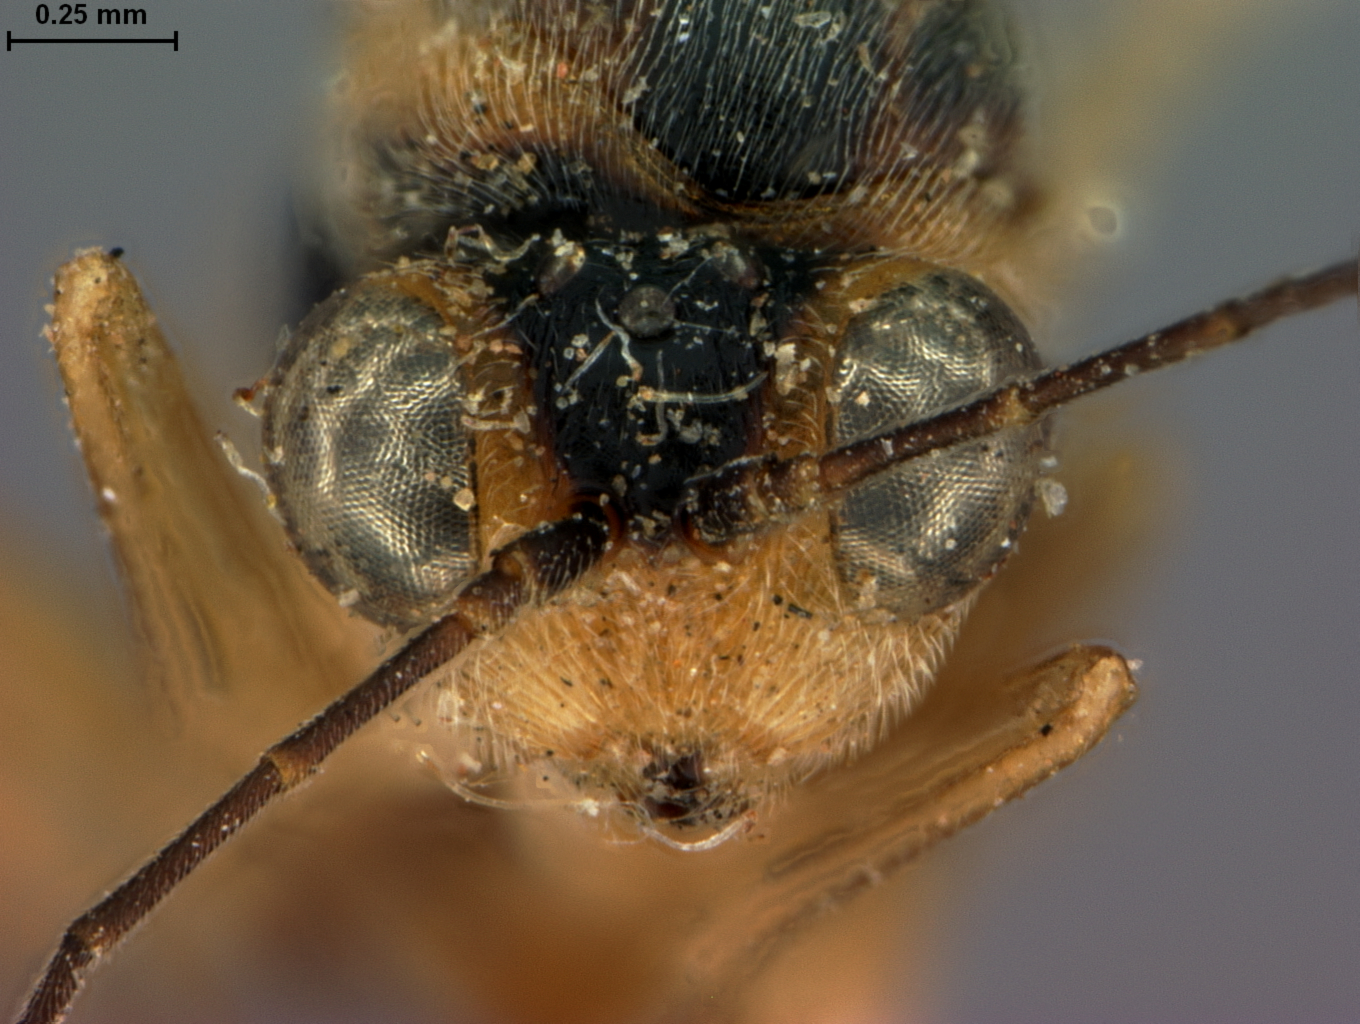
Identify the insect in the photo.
Synergus similis
